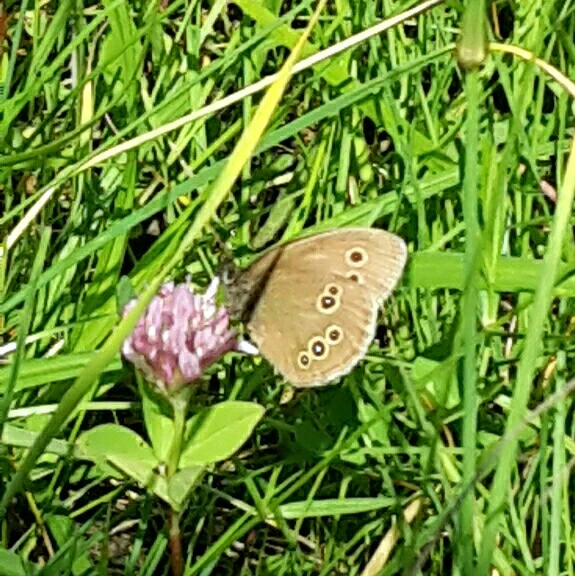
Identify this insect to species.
Aphantopus hyperantus
